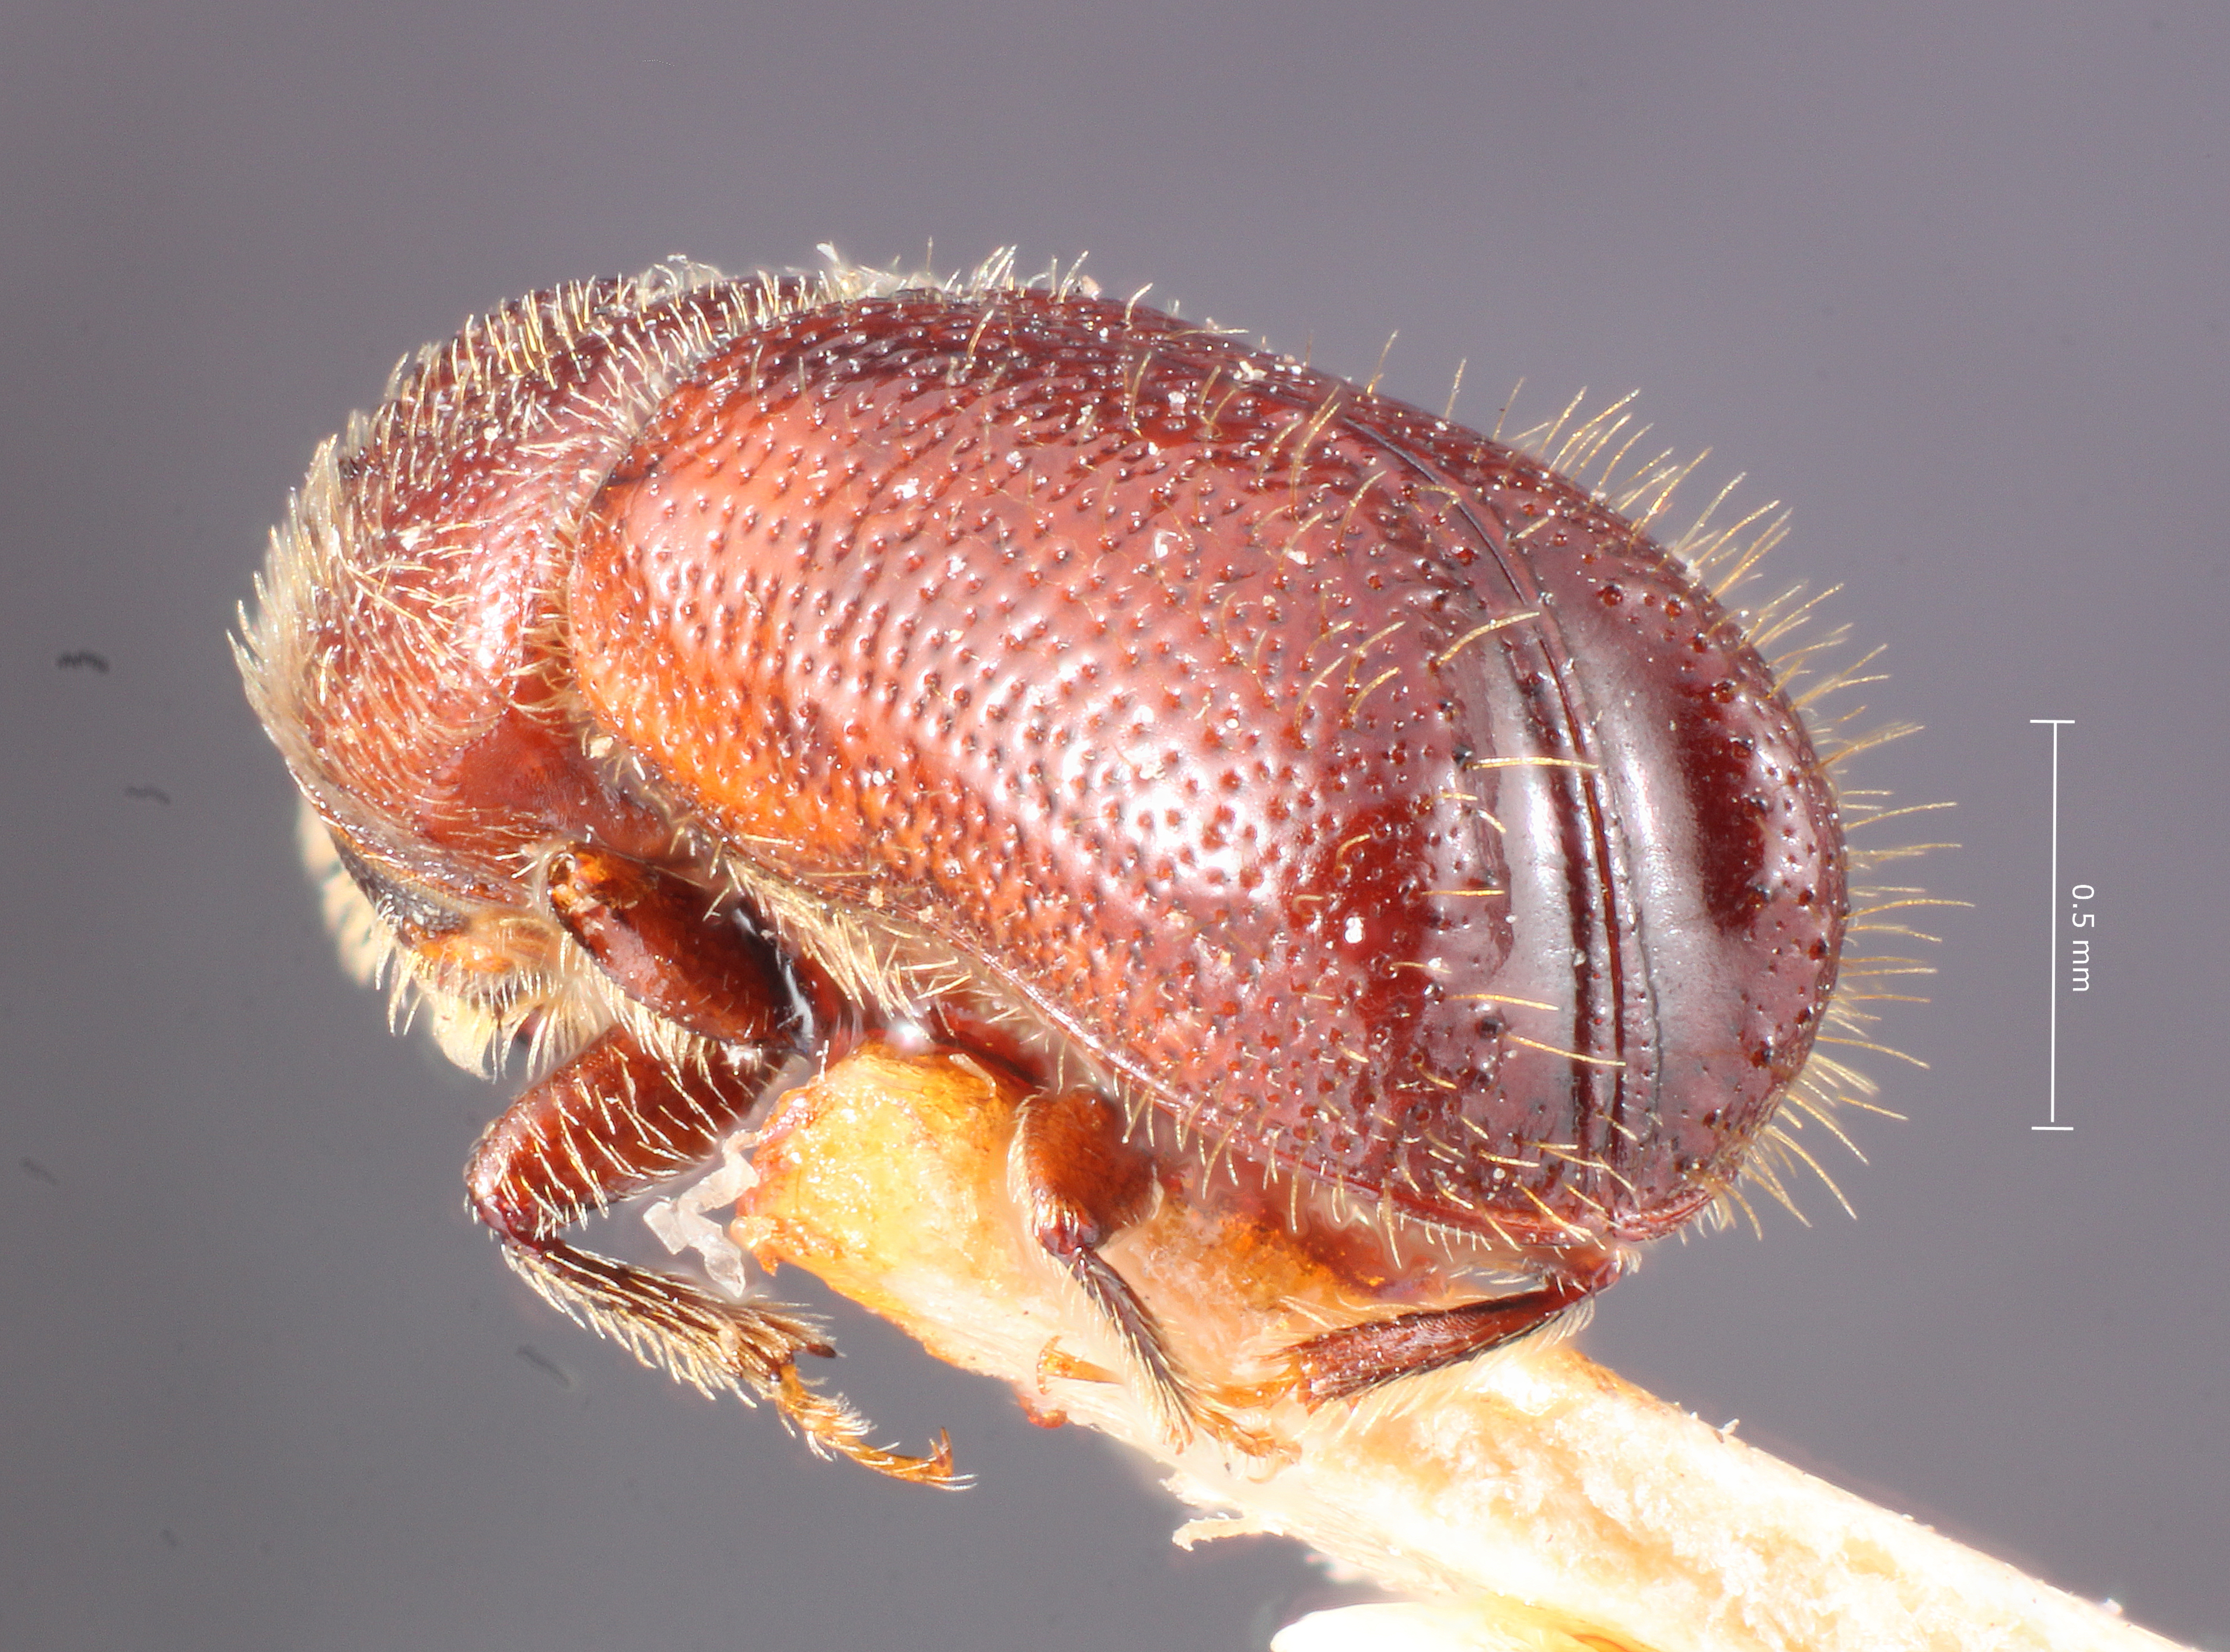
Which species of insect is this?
Pityophthorus crassus
